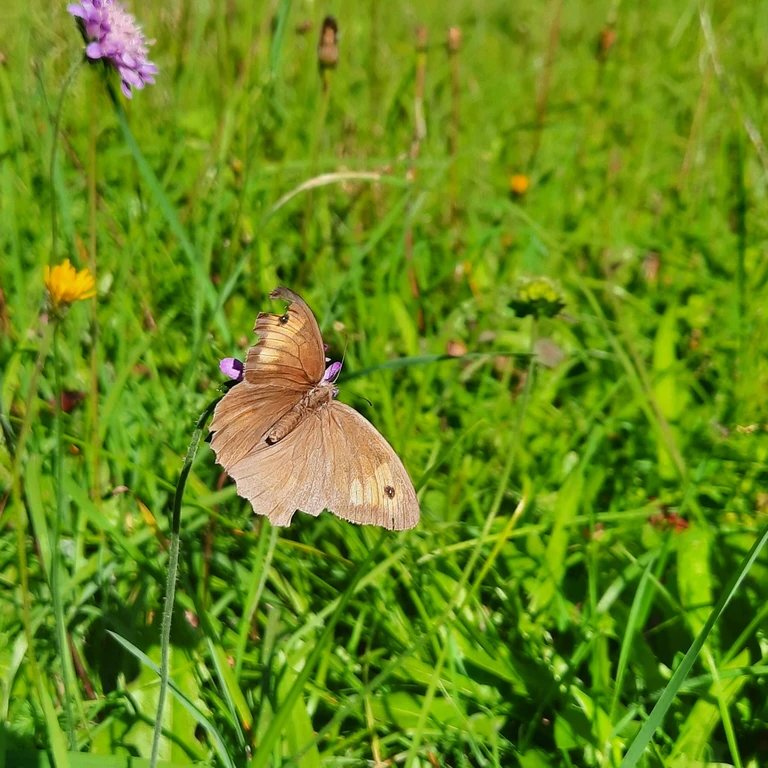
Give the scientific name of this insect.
Maniola jurtina
